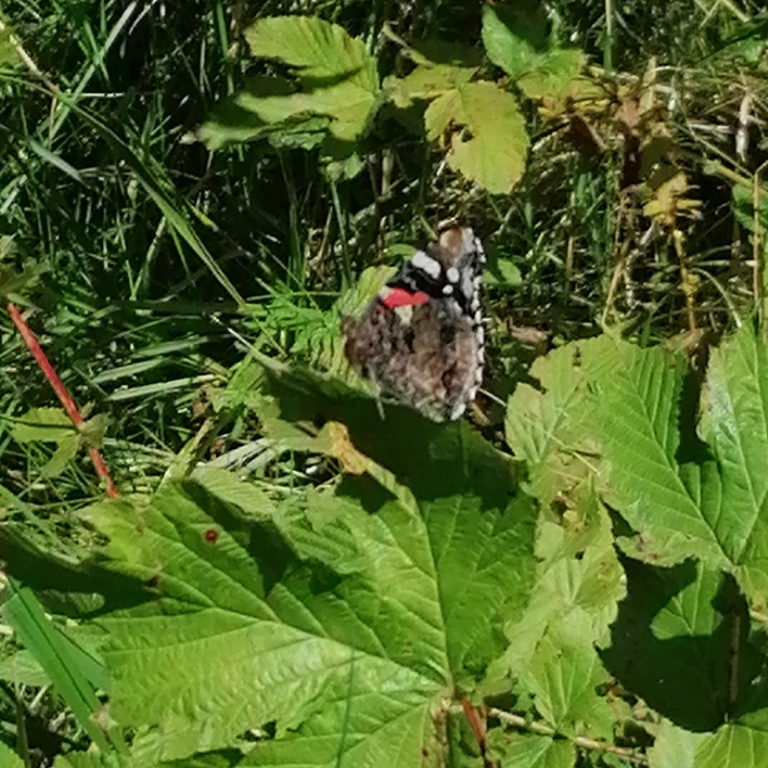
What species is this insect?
Vanessa atalanta
